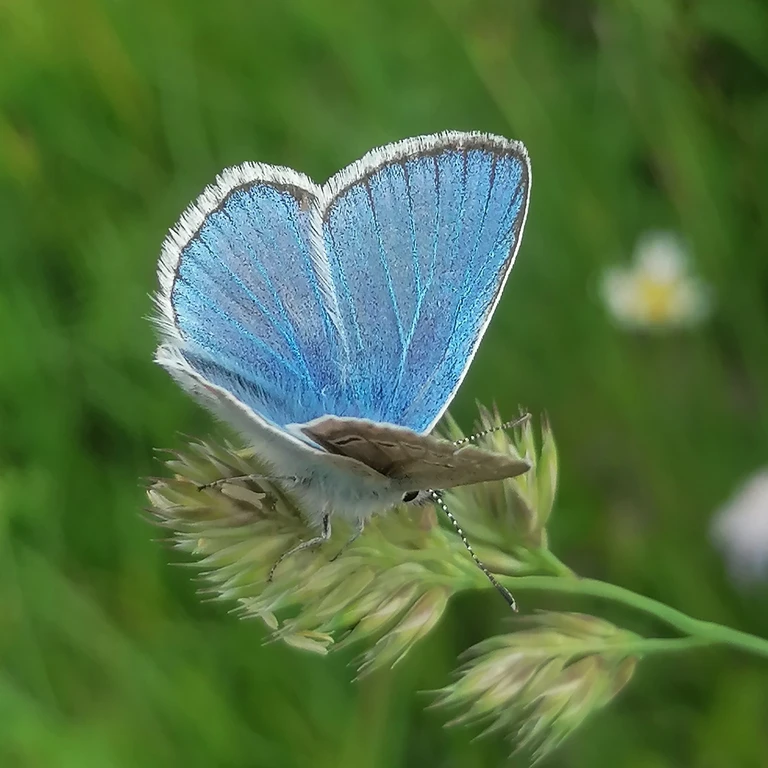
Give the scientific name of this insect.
Polyommatus dorylas
